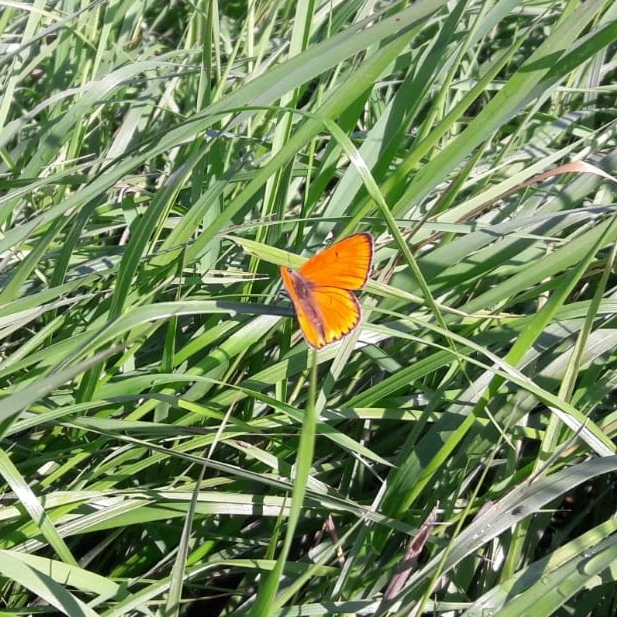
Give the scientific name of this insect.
Lycaena dispar
